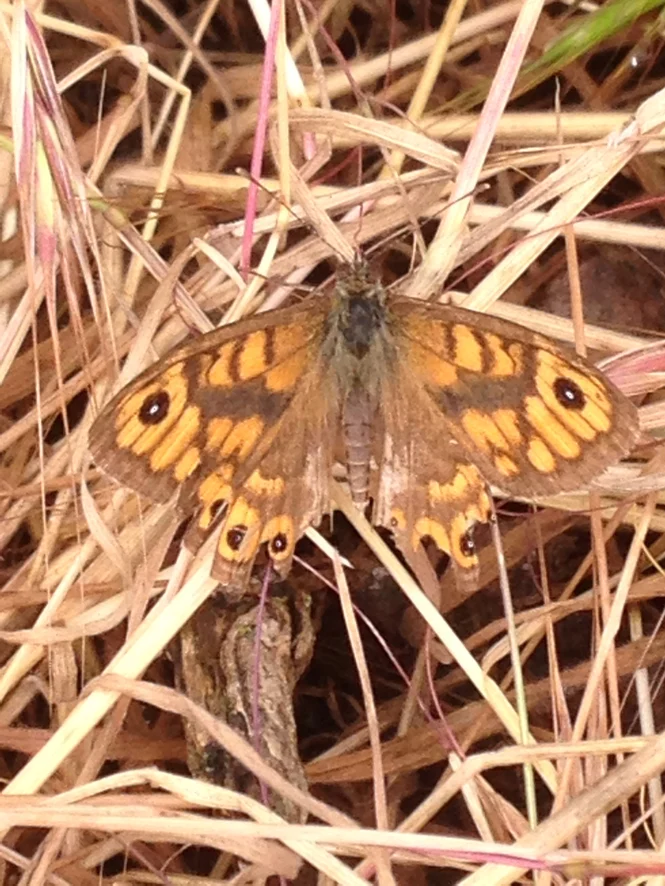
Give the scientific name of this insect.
Lasiommata megera (also Pararge megera)
